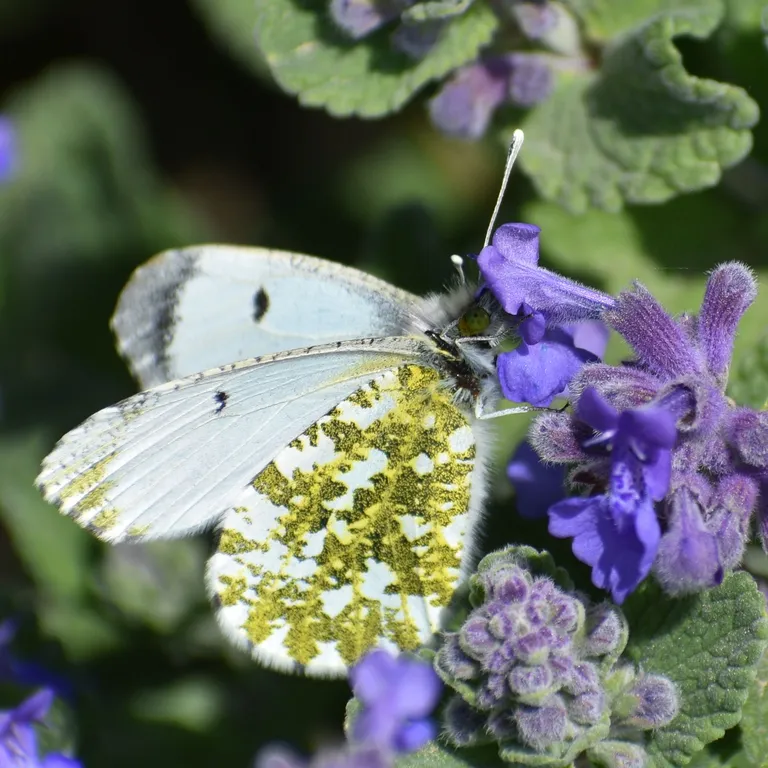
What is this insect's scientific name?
Anthocharis cardamines
